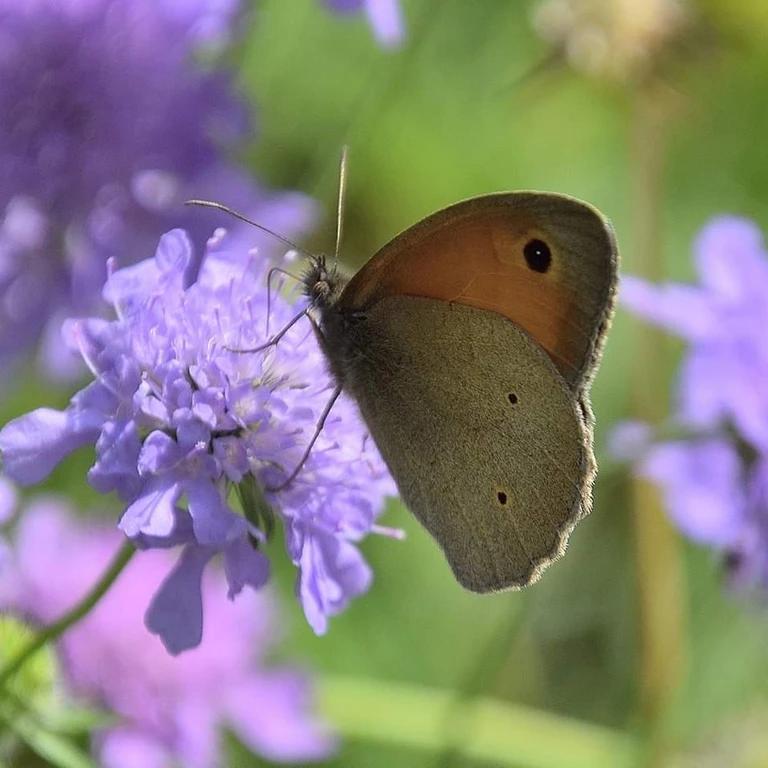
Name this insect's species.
Maniola jurtina
